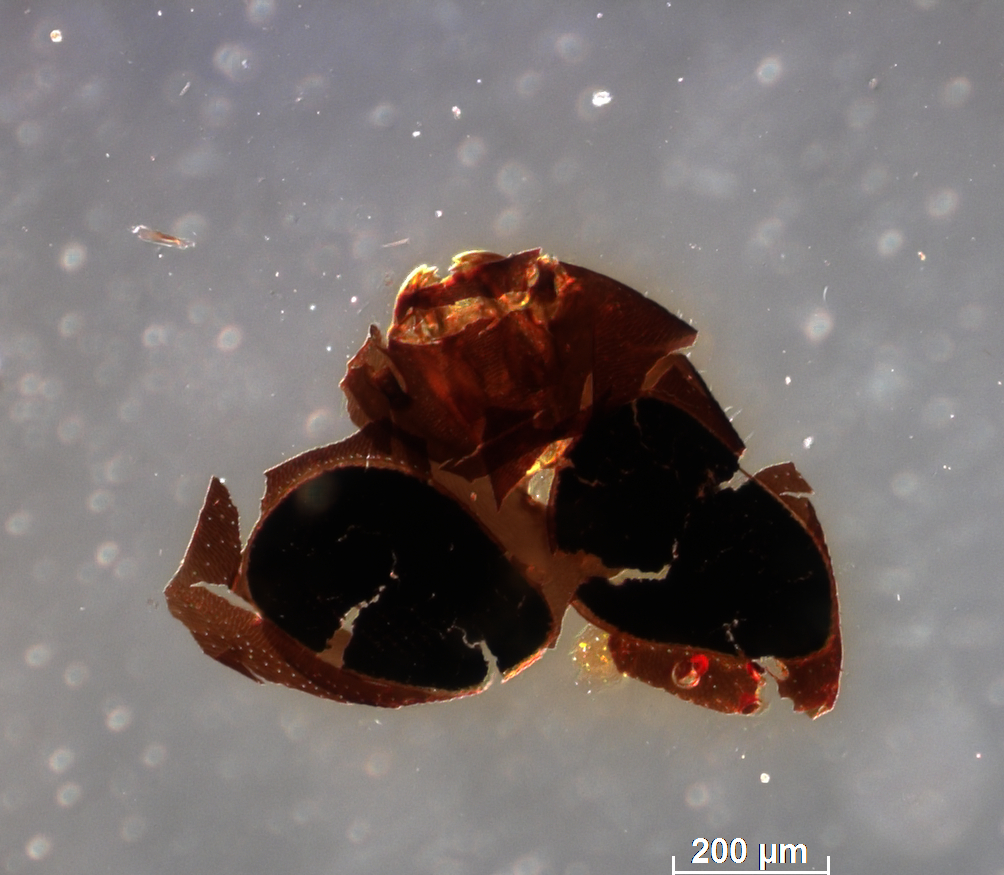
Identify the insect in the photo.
Achrysopophagus nigricornis
